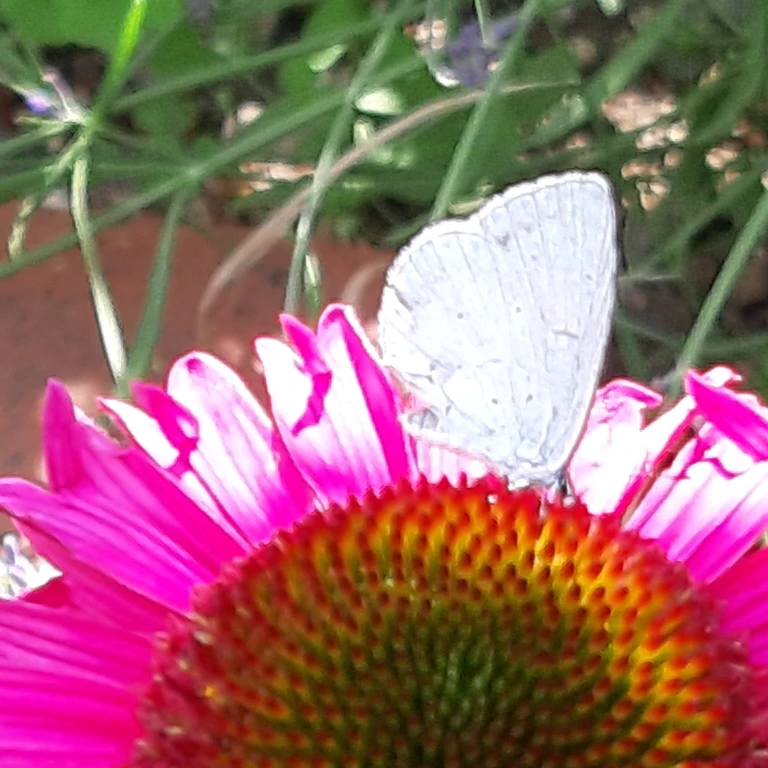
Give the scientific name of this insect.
Celastrina argiolus
